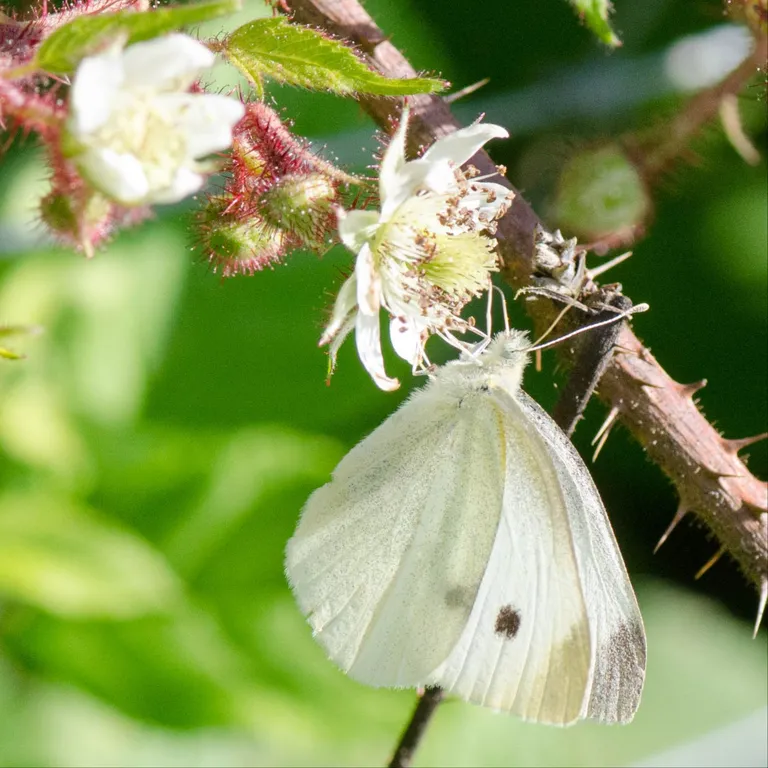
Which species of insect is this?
Pieris rapae
